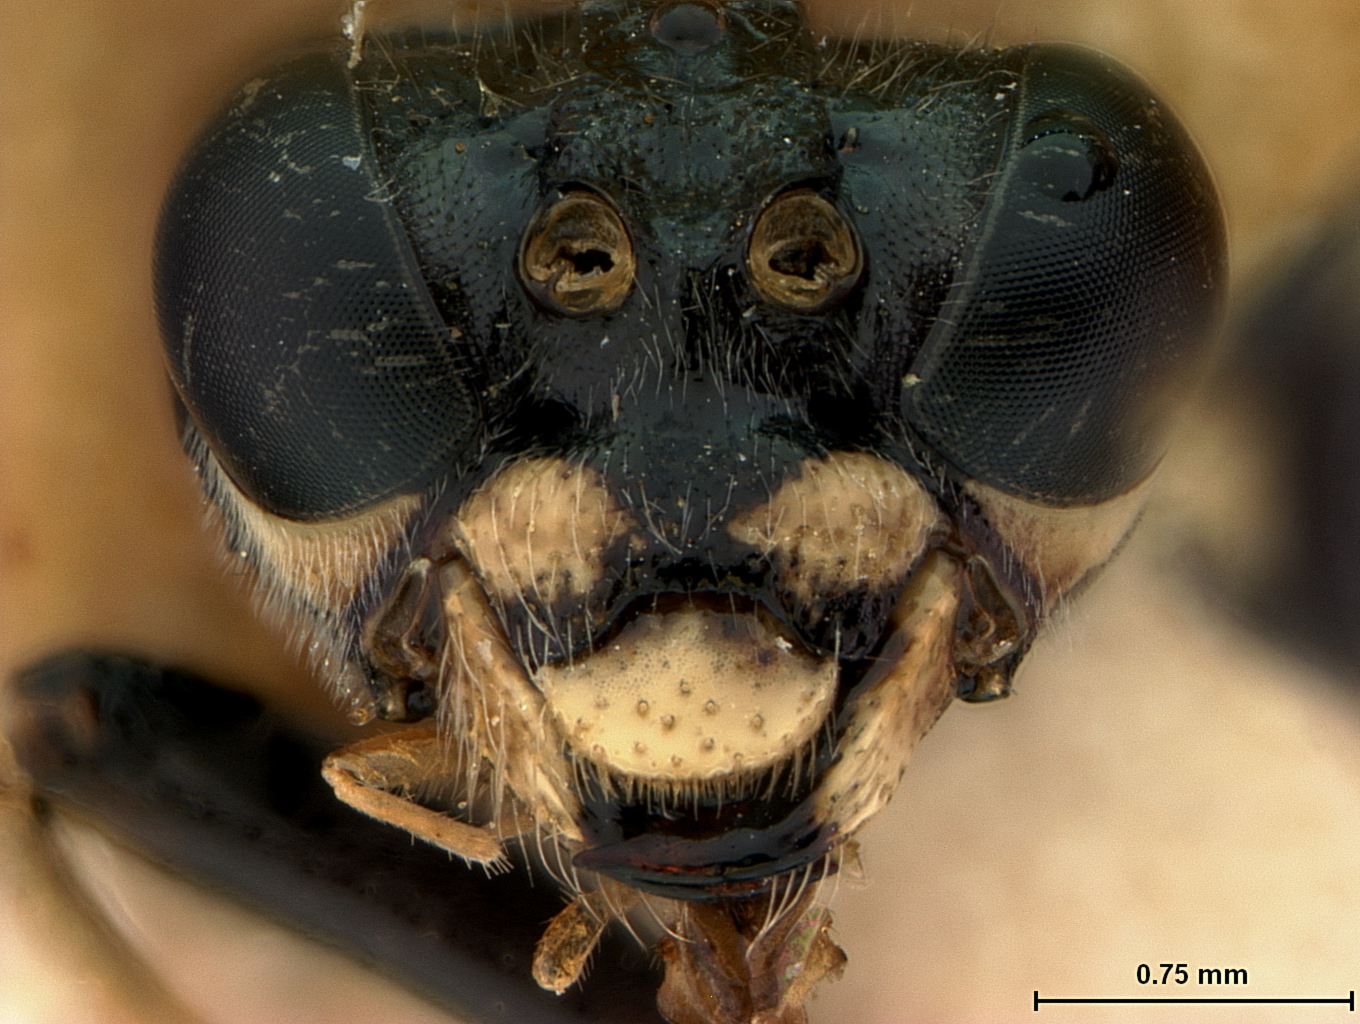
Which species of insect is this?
Macrophya lucida
